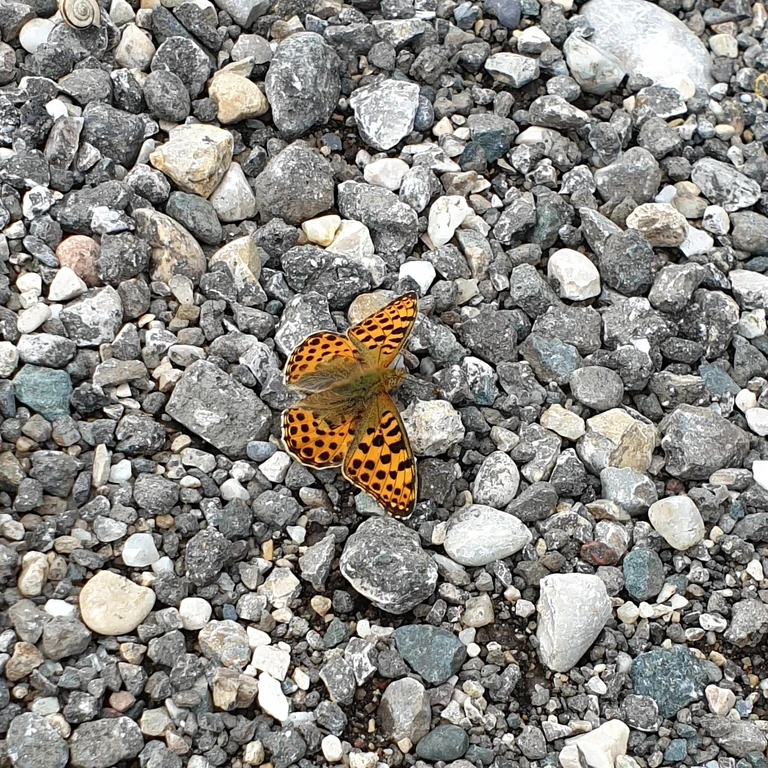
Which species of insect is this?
Issoria lathonia
